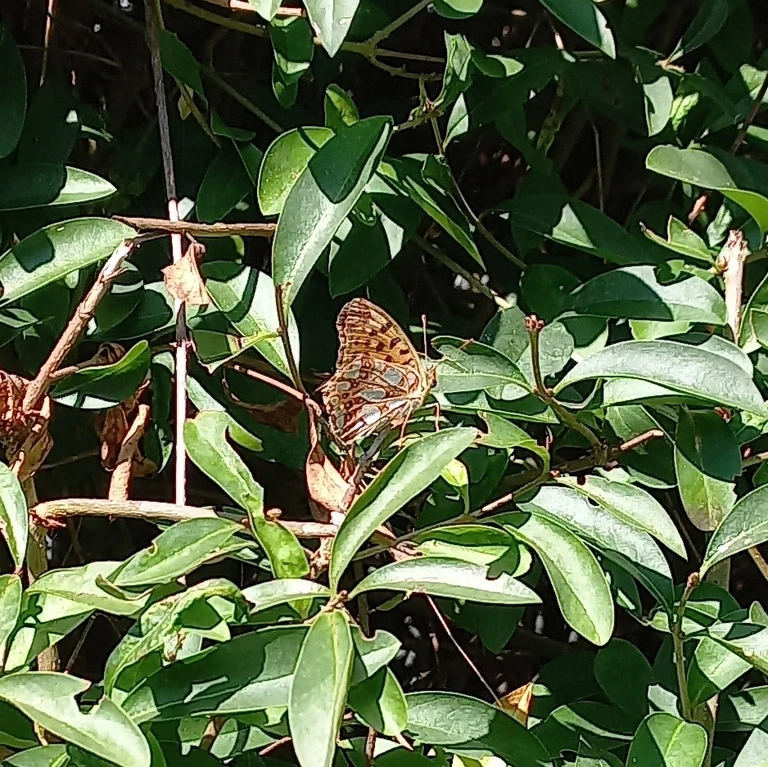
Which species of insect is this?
Issoria lathonia
